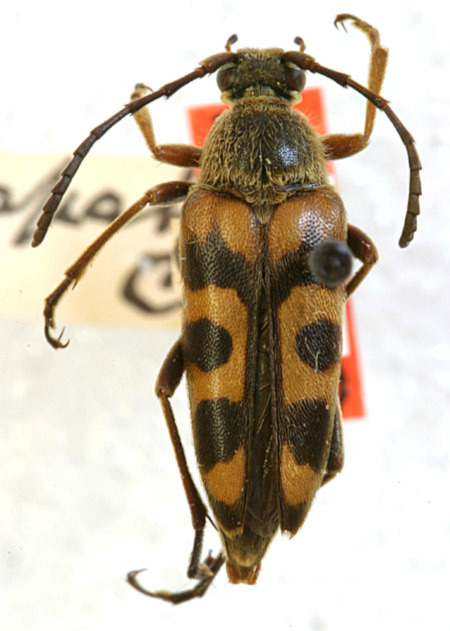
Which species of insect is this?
Typocerus octonotatus (also Typocerus arapahoe)
